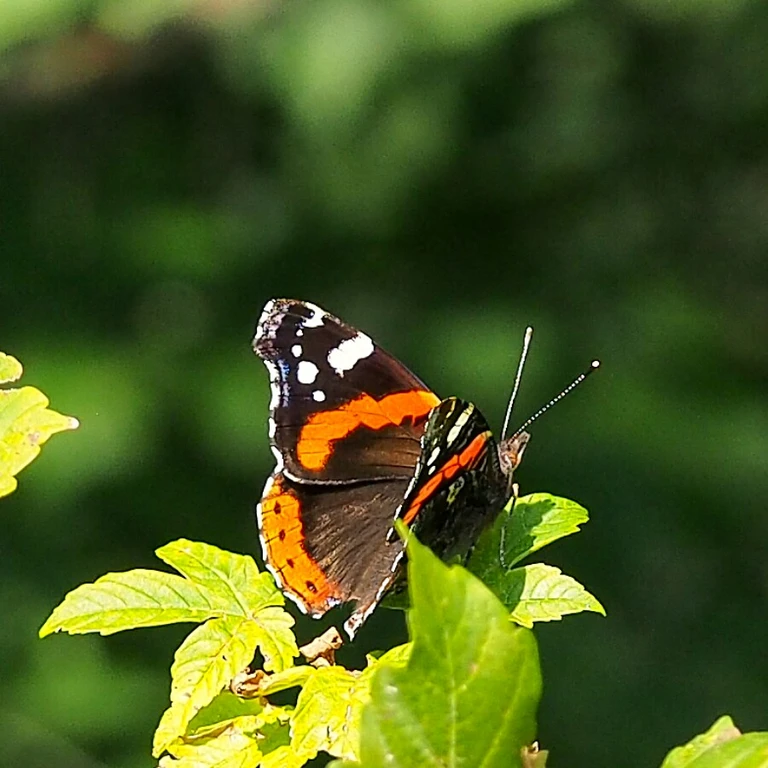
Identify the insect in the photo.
Vanessa atalanta
